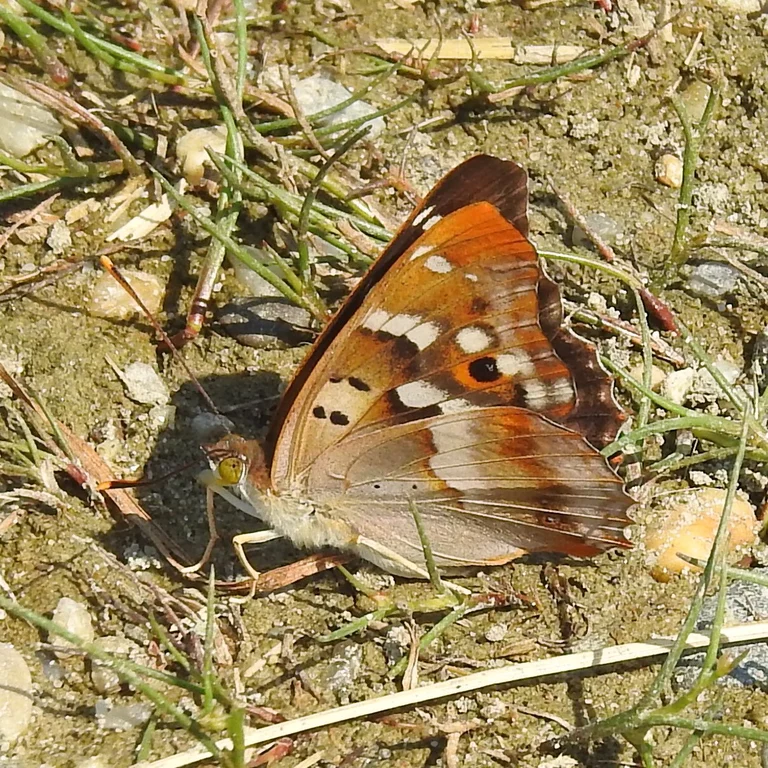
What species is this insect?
Apatura ilia
